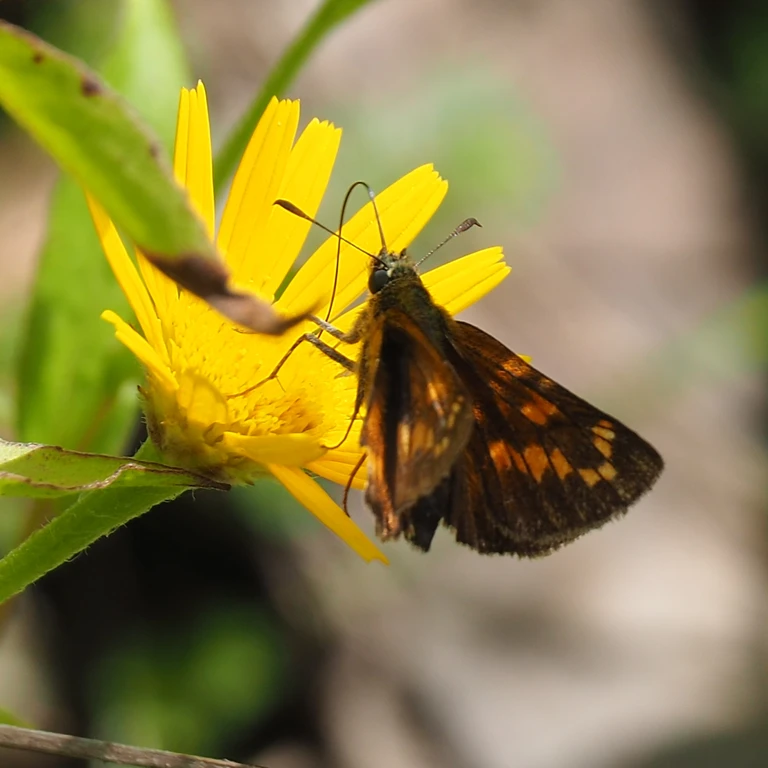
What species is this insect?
Ochlodes sylvanus (also Ochlodes venata)
